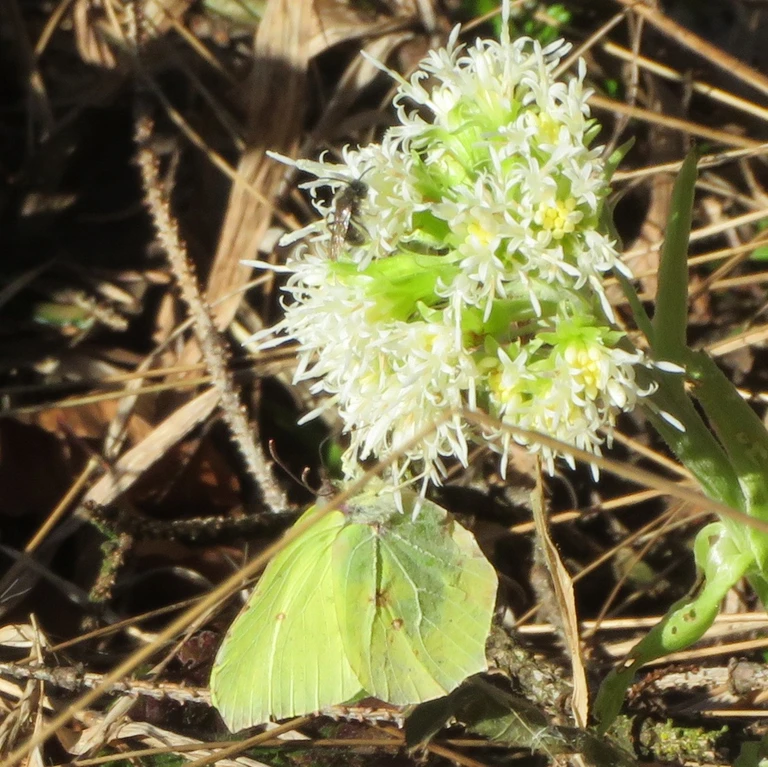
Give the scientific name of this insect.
Gonepteryx rhamni
